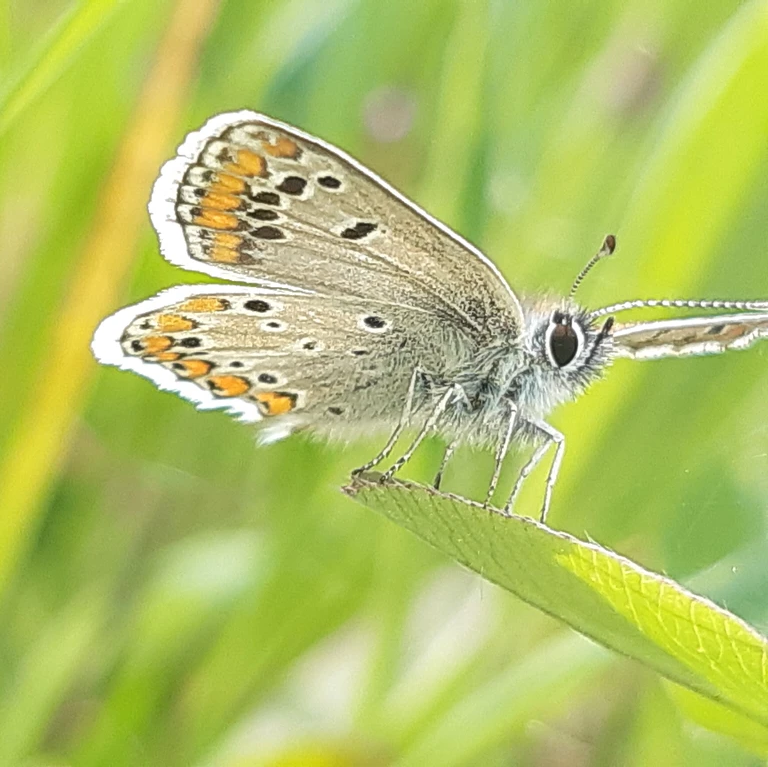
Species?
Aricia agestis/artaxerxes
